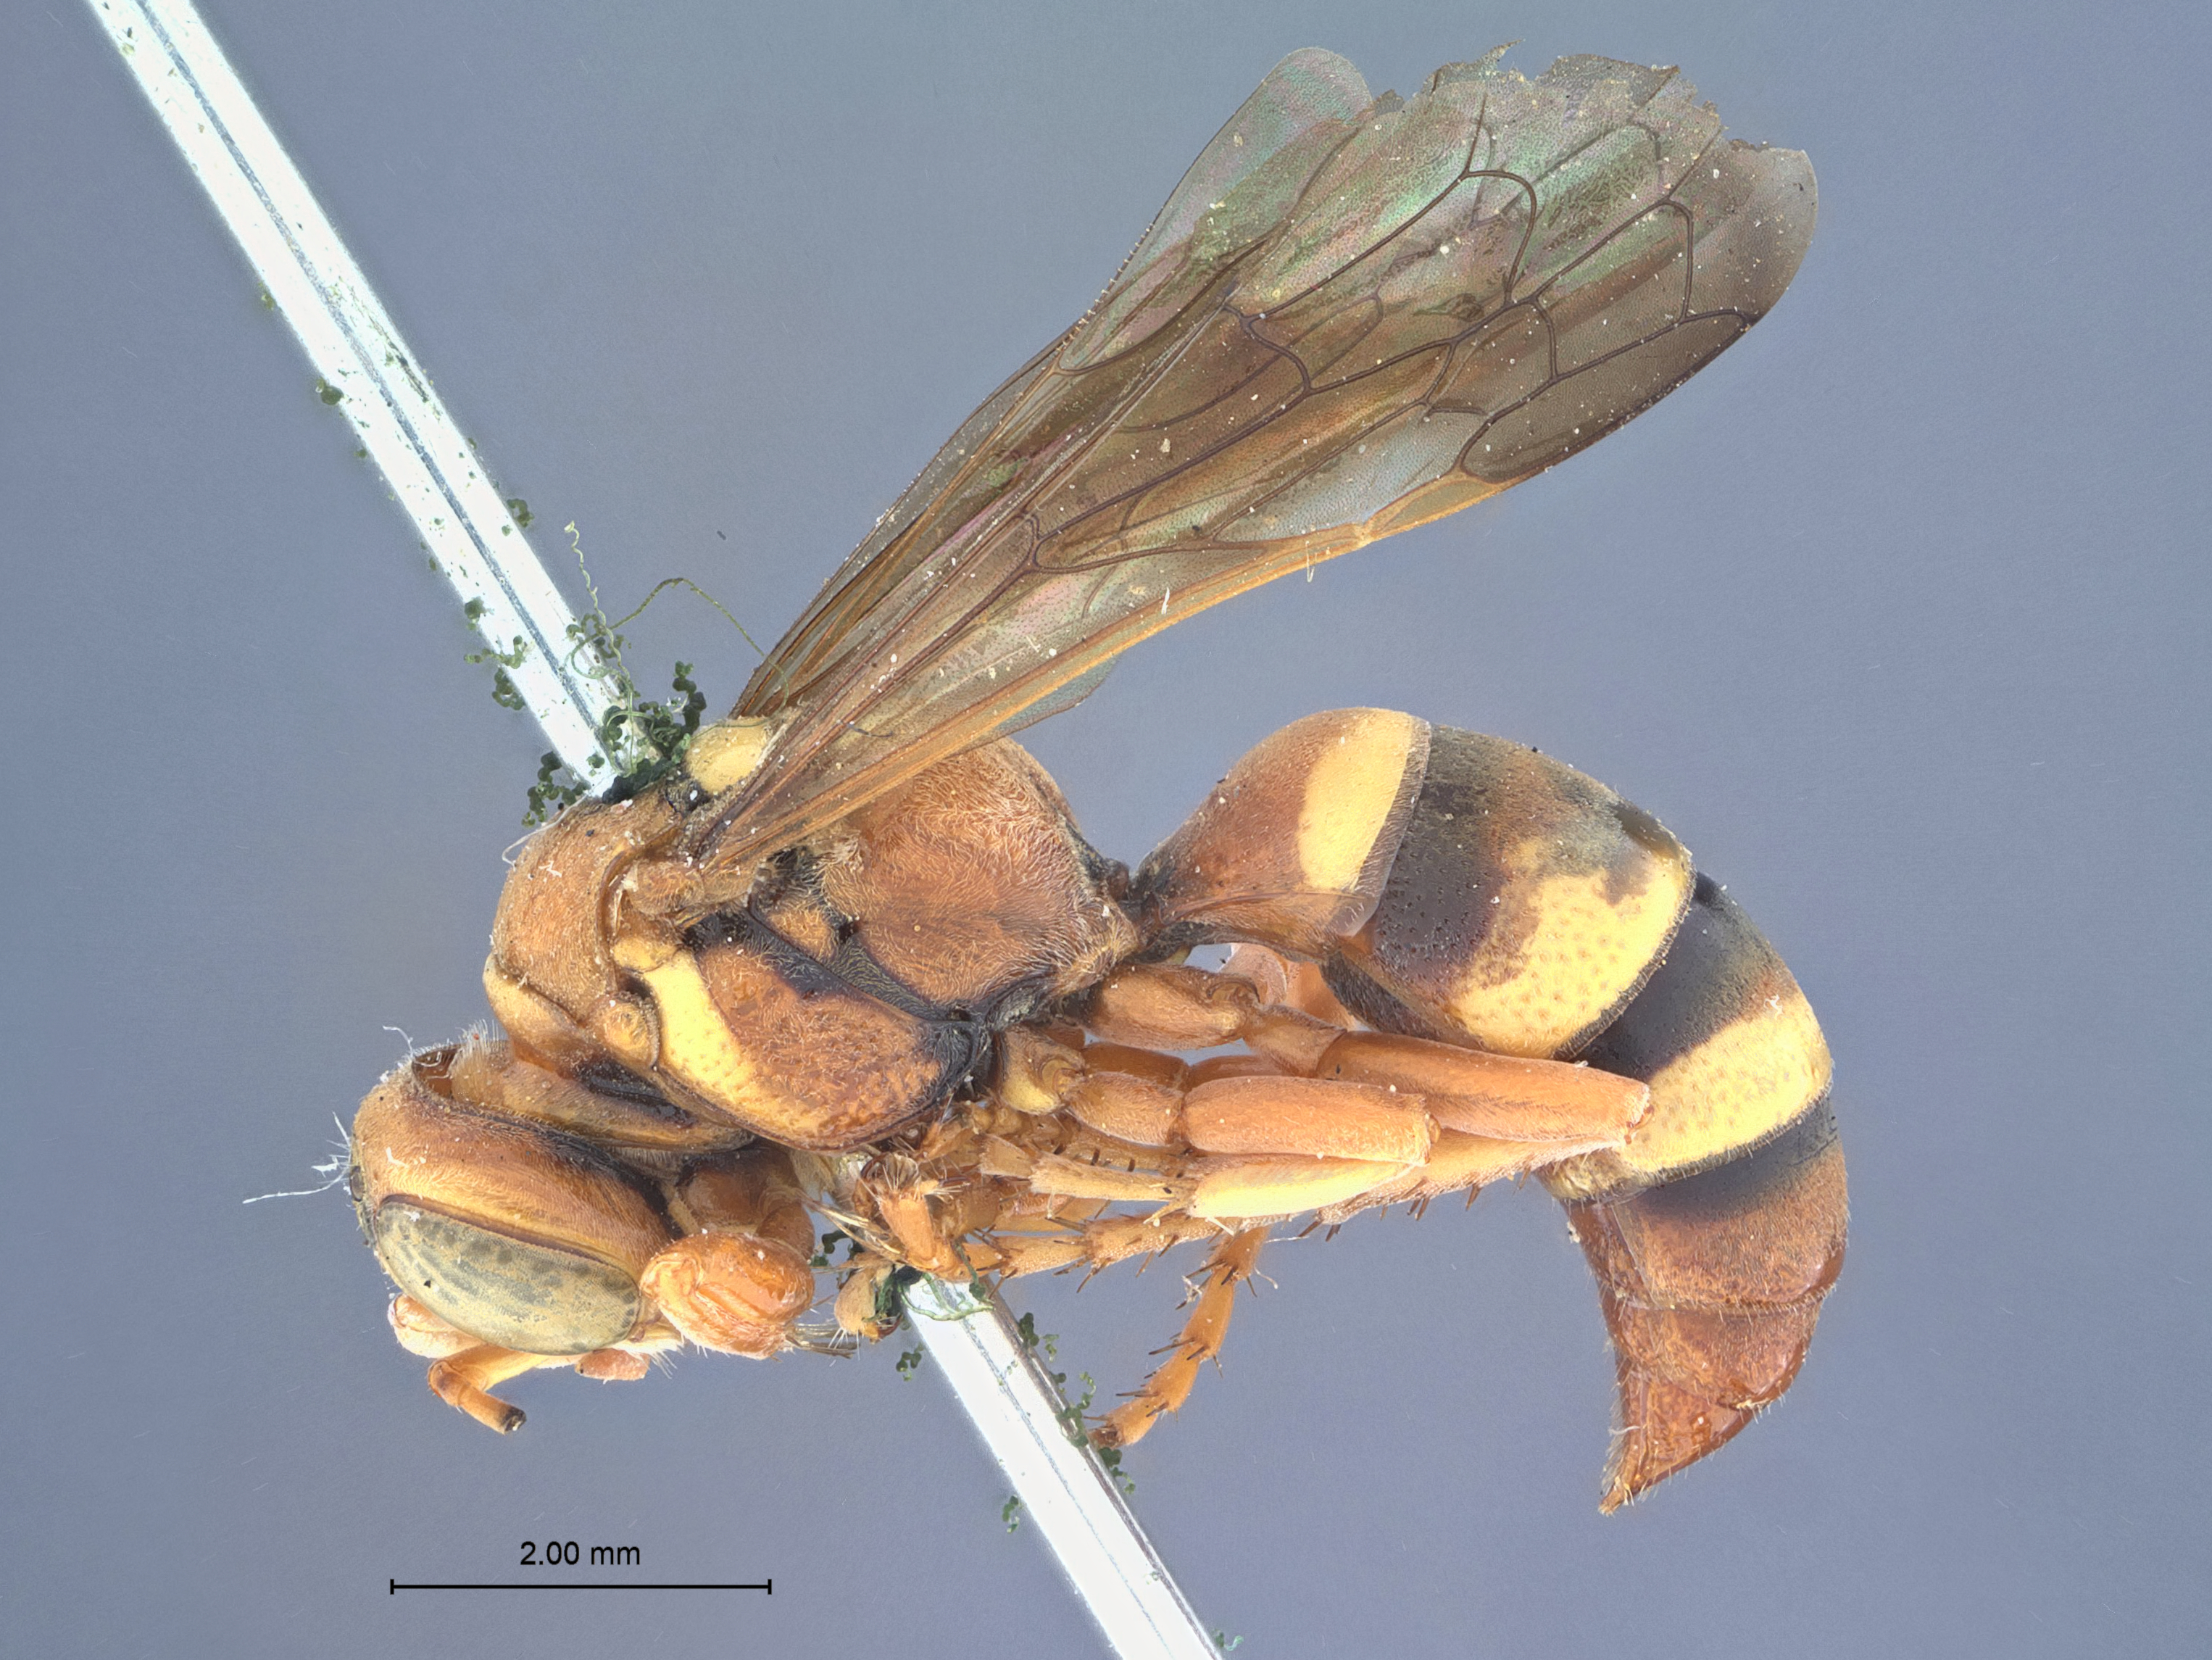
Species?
Gorytes helianthi
